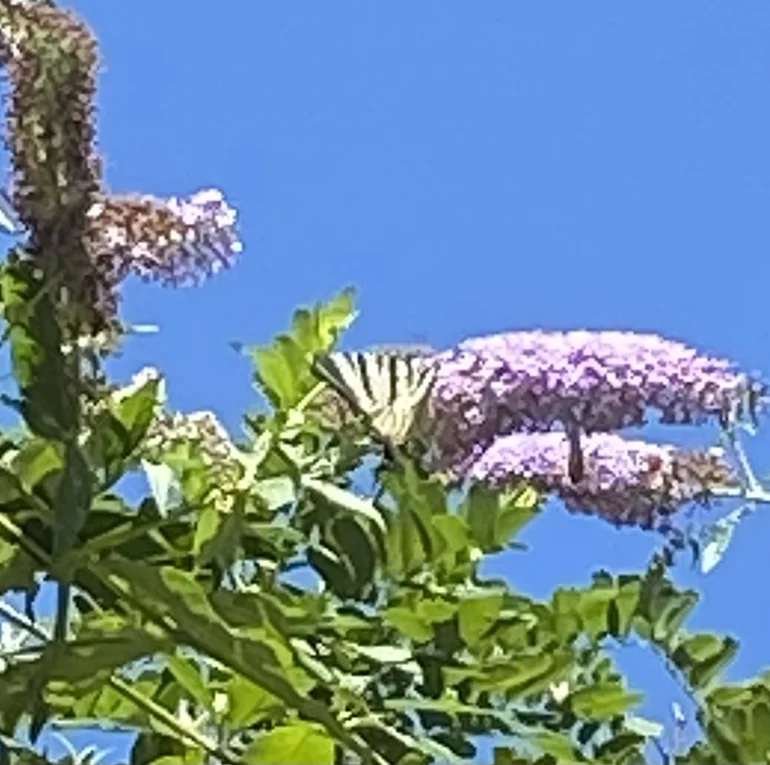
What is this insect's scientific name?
Iphiclides podalirius
